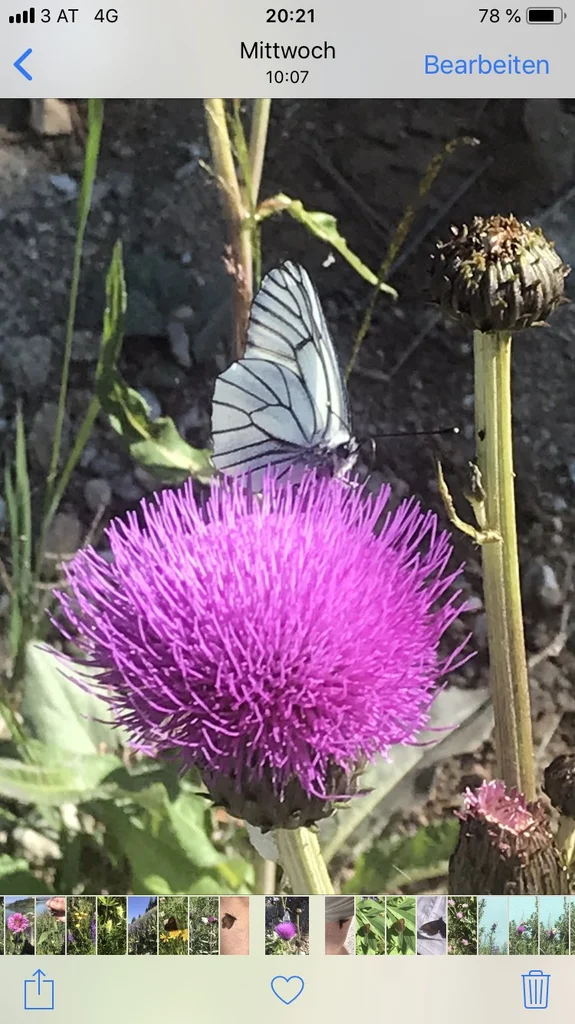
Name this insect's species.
Aporia crataegi
